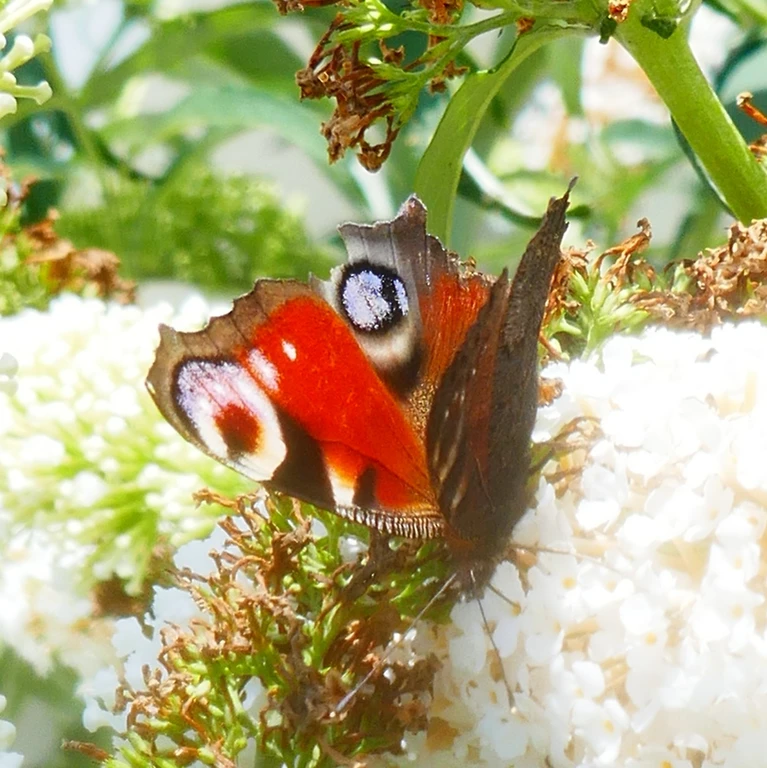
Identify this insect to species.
Aglais io
